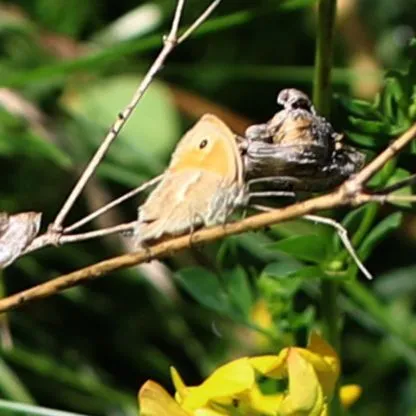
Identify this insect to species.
Coenonympha pamphilus
